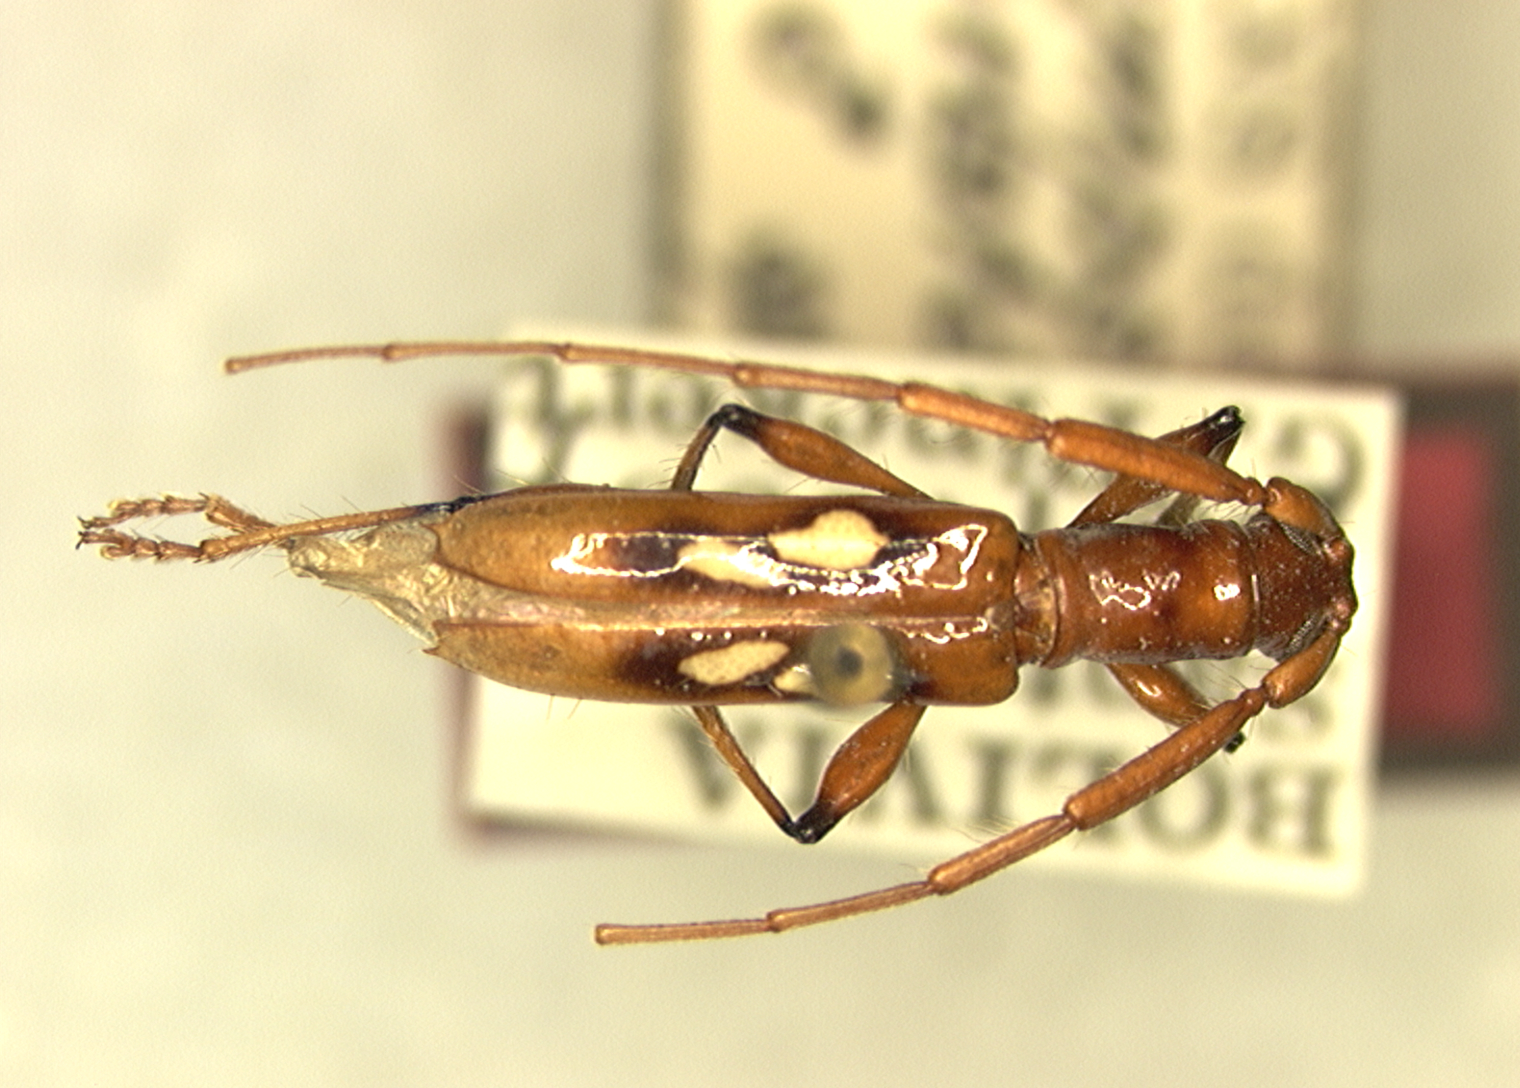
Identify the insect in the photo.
Heterocompsa eburata
